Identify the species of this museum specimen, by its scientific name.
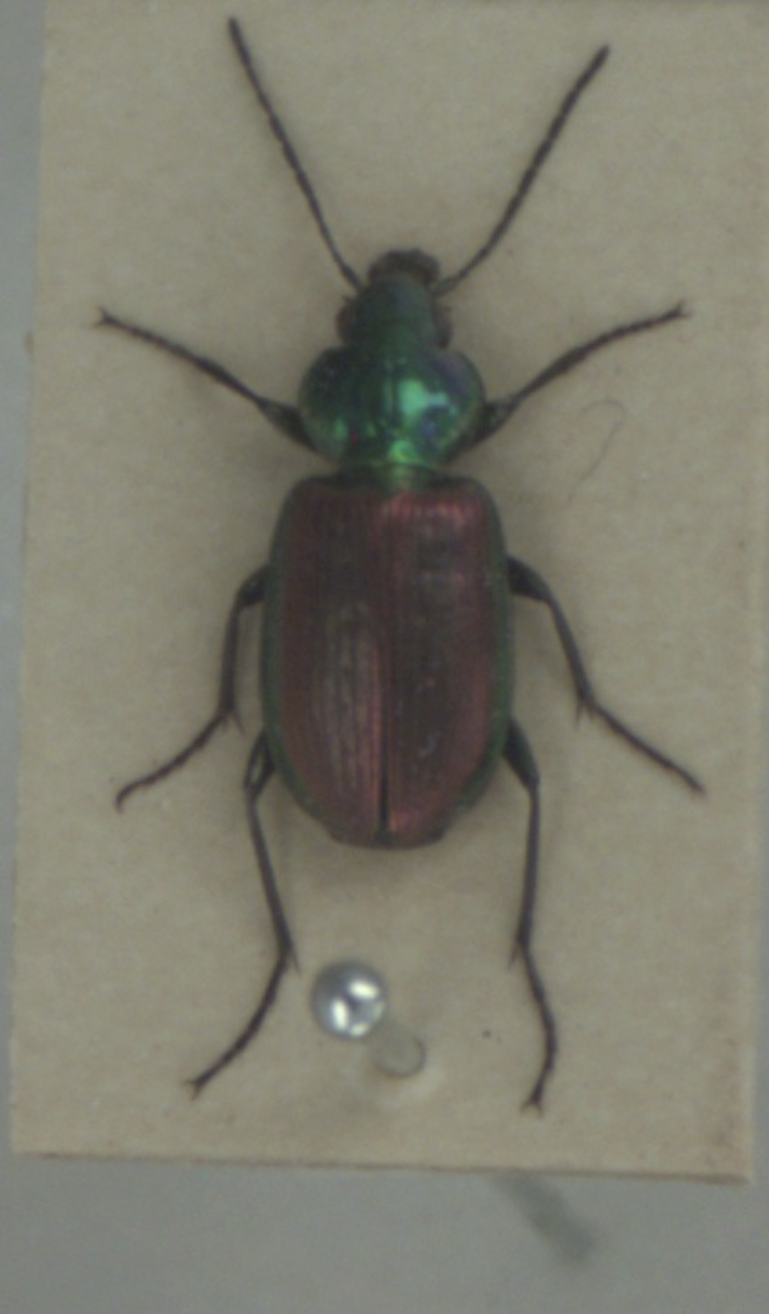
Agonum sexpunctatum
